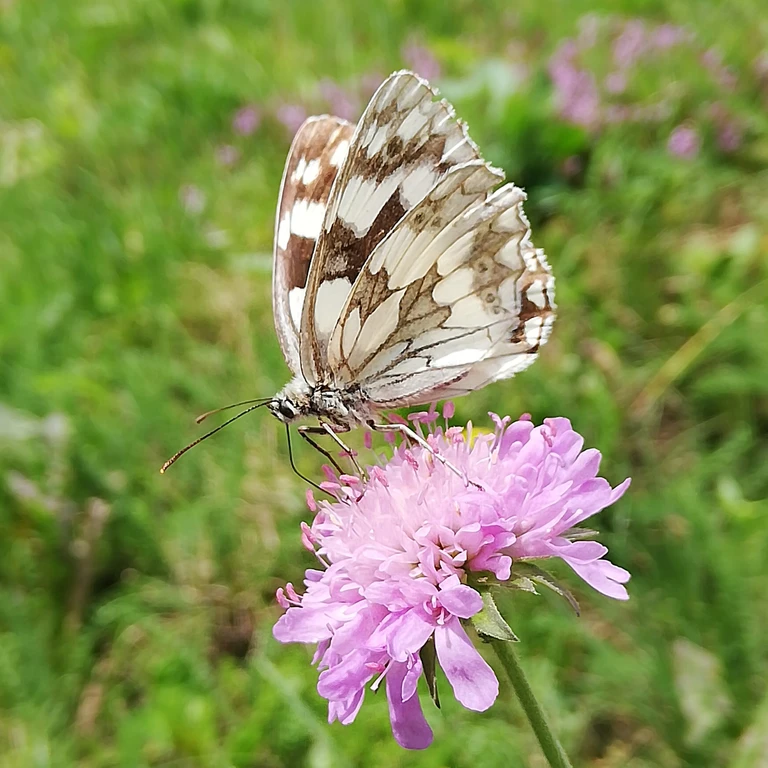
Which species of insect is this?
Melanargia galathea
